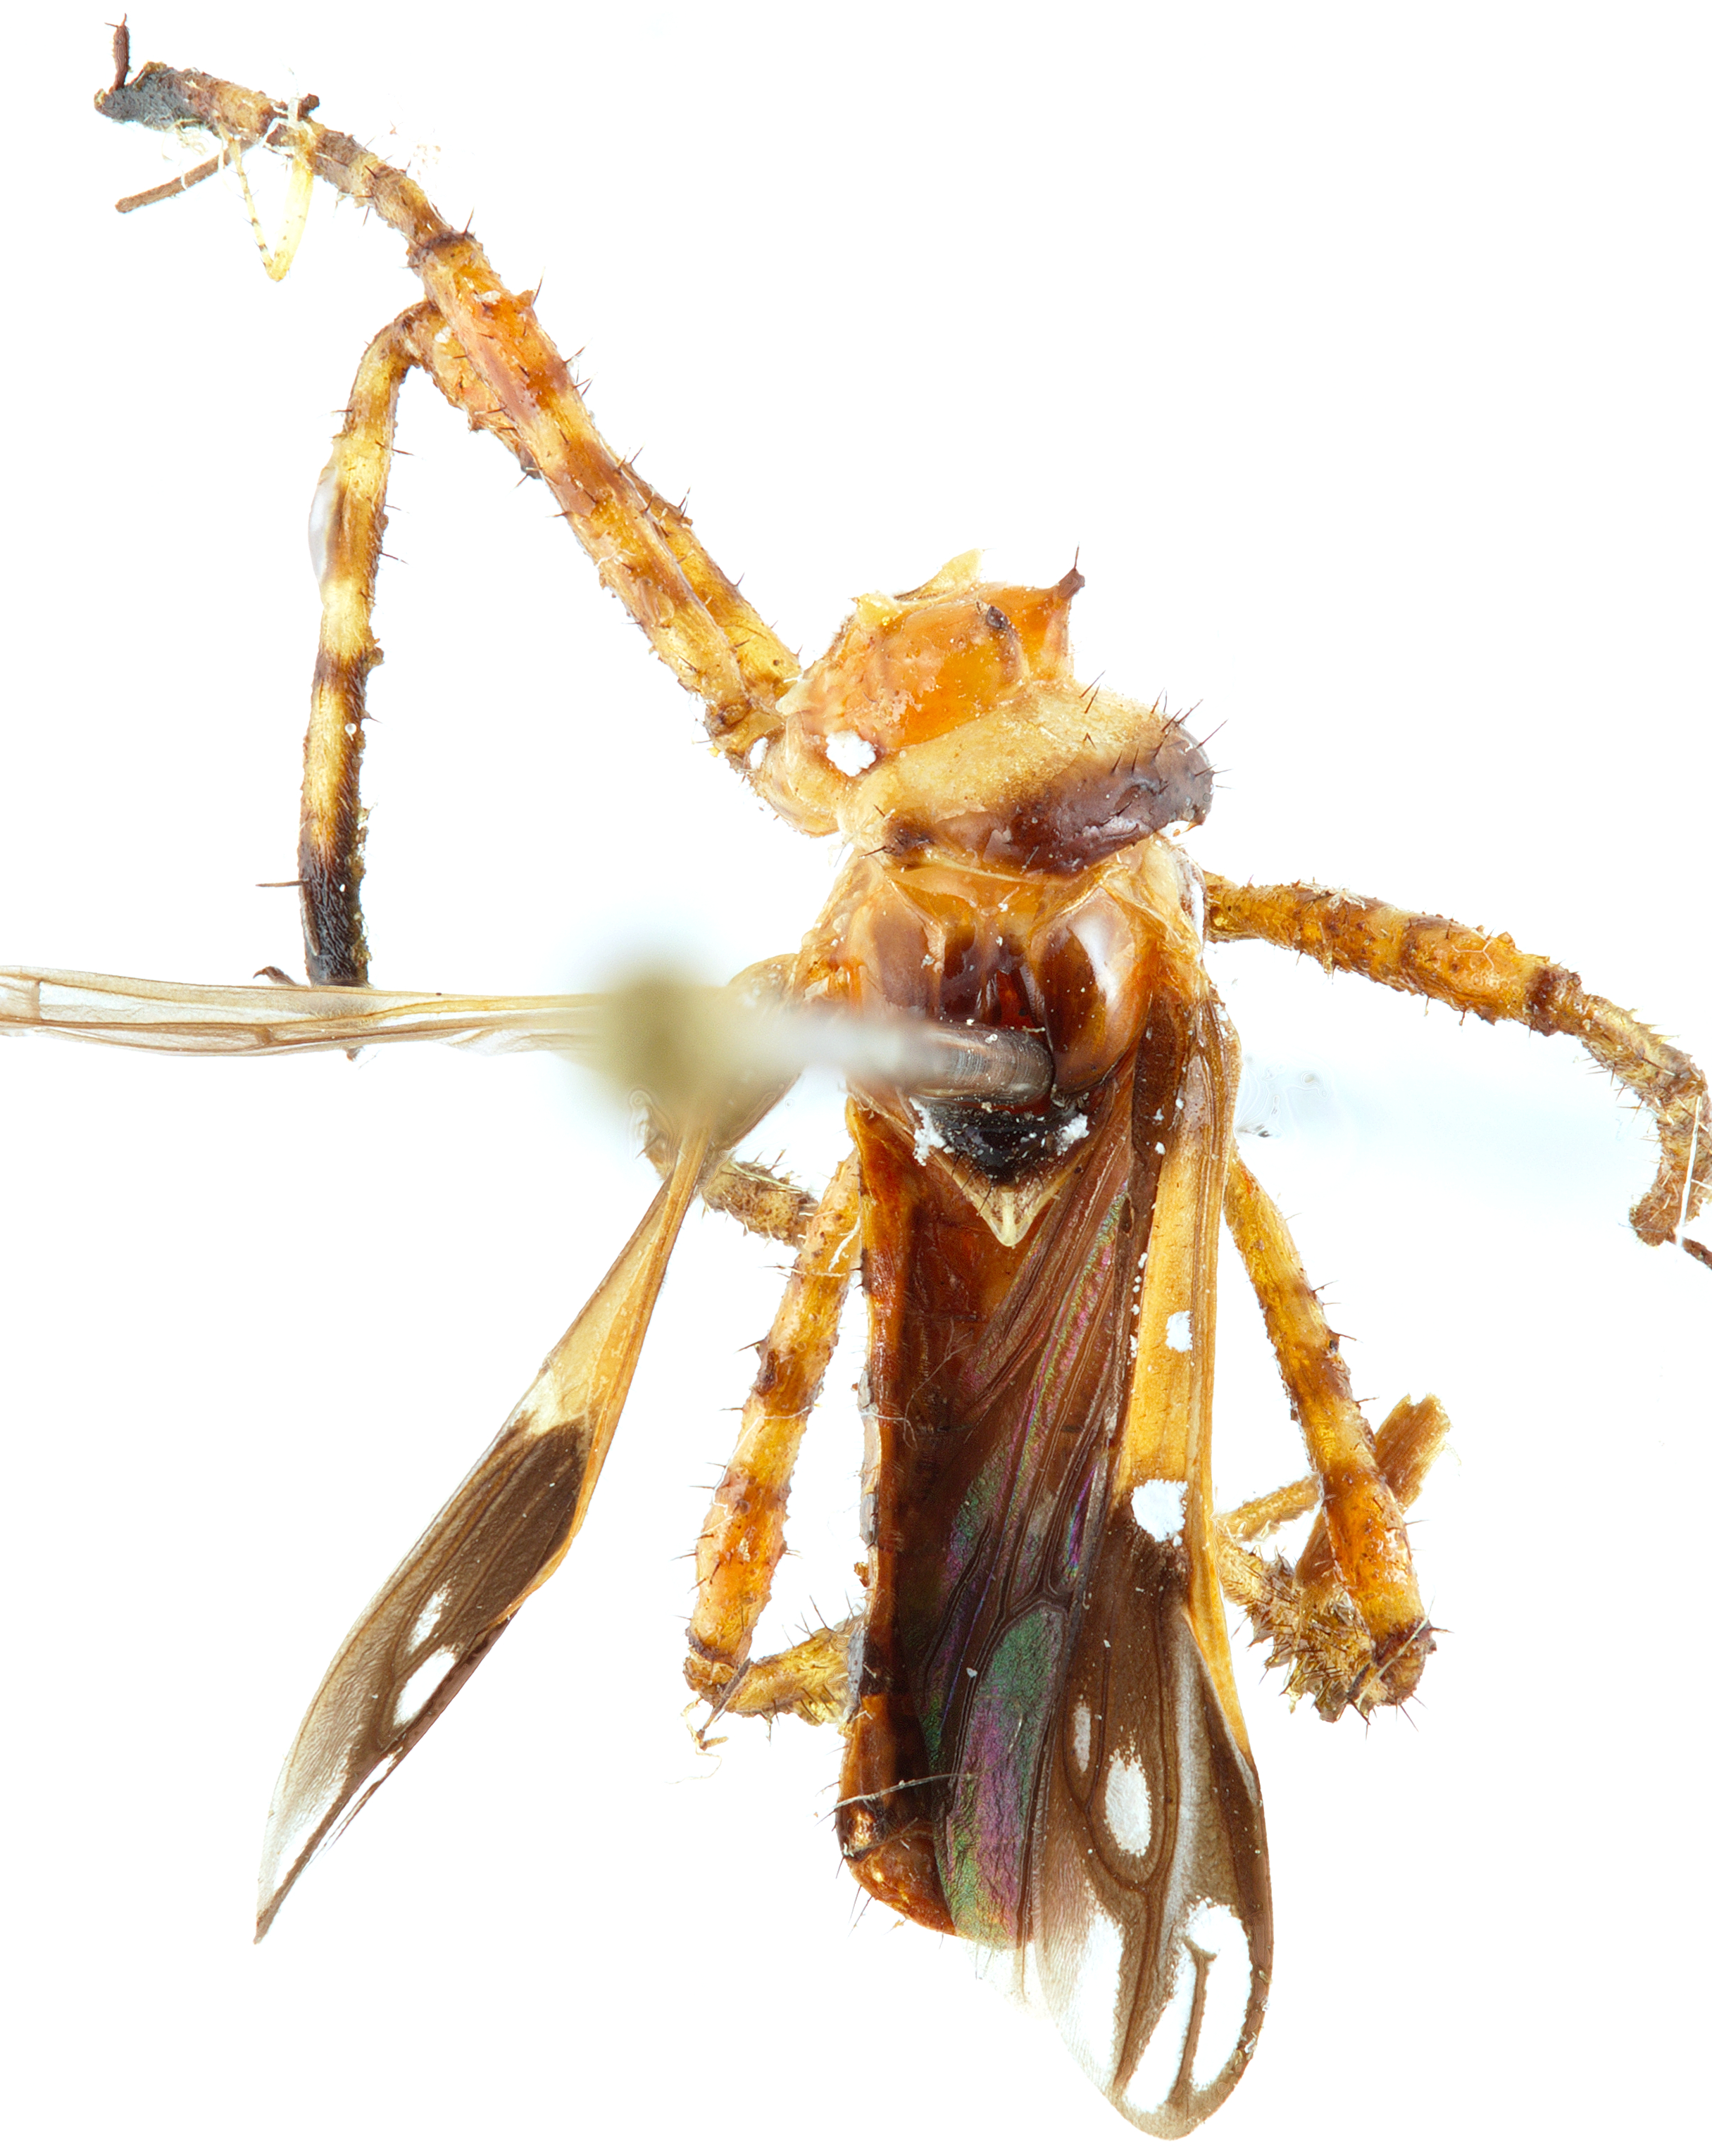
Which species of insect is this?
Agriocleptes albosparsus
